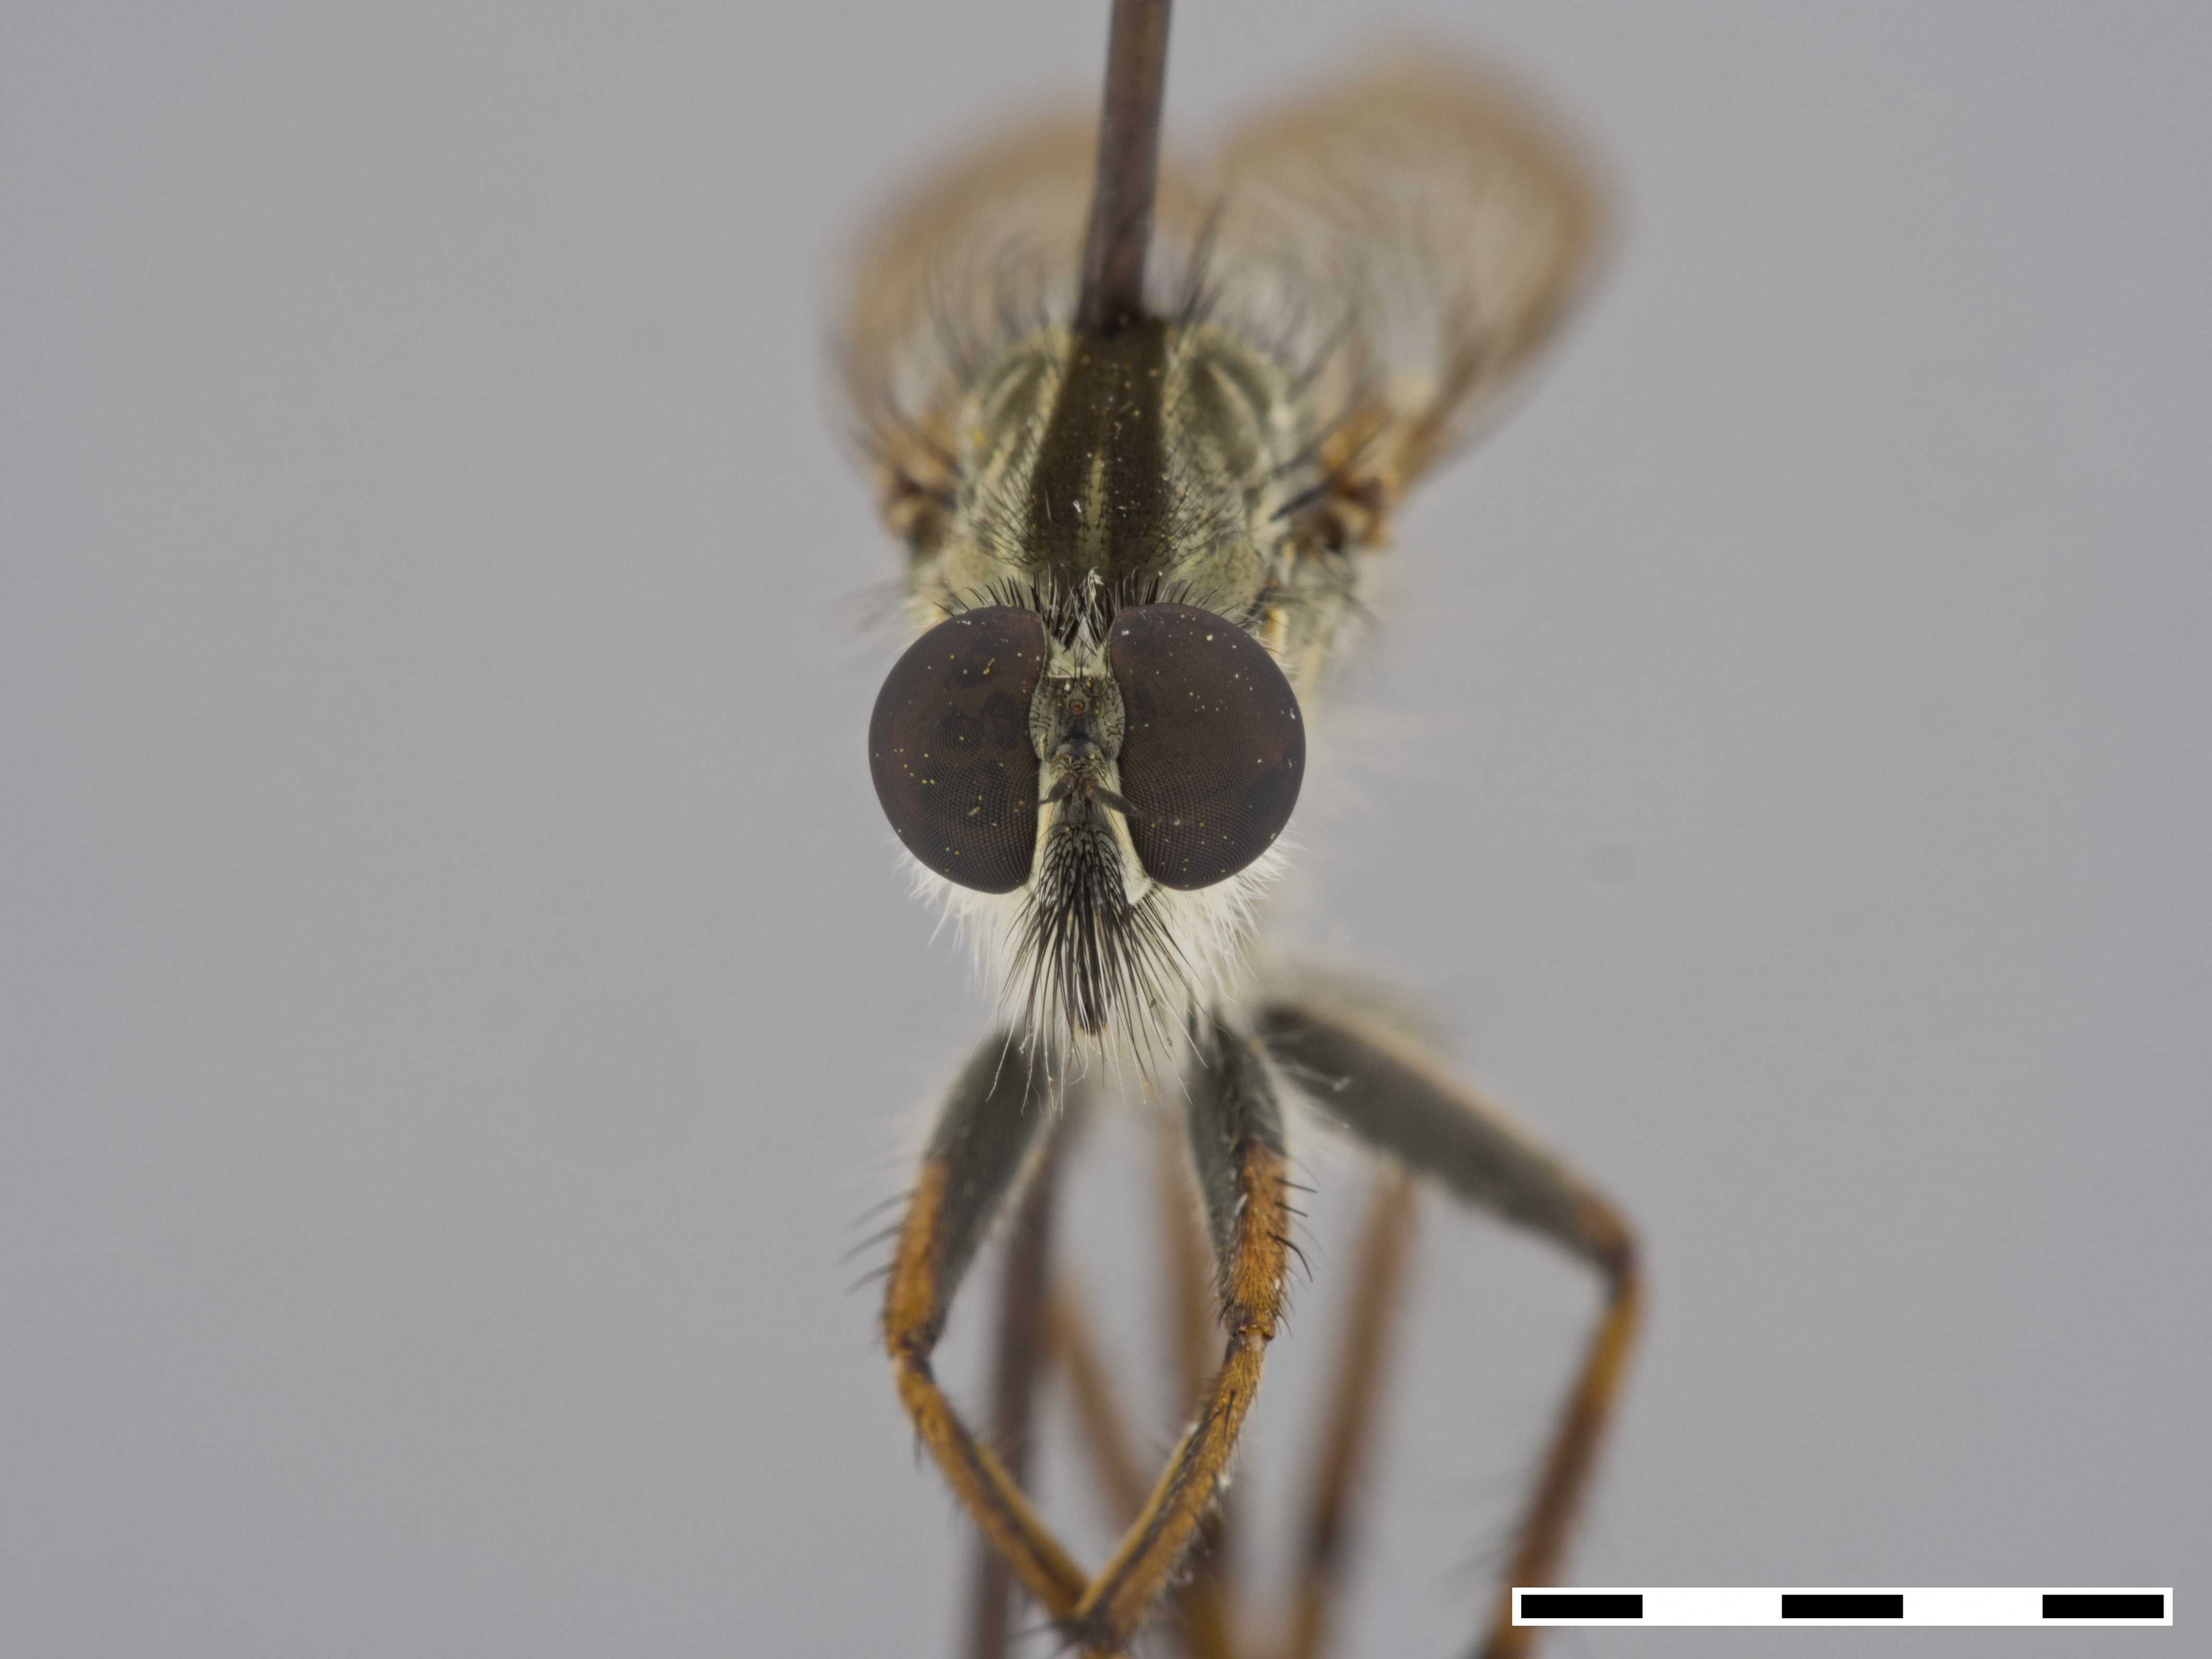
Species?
Tolmerus atricapillus
